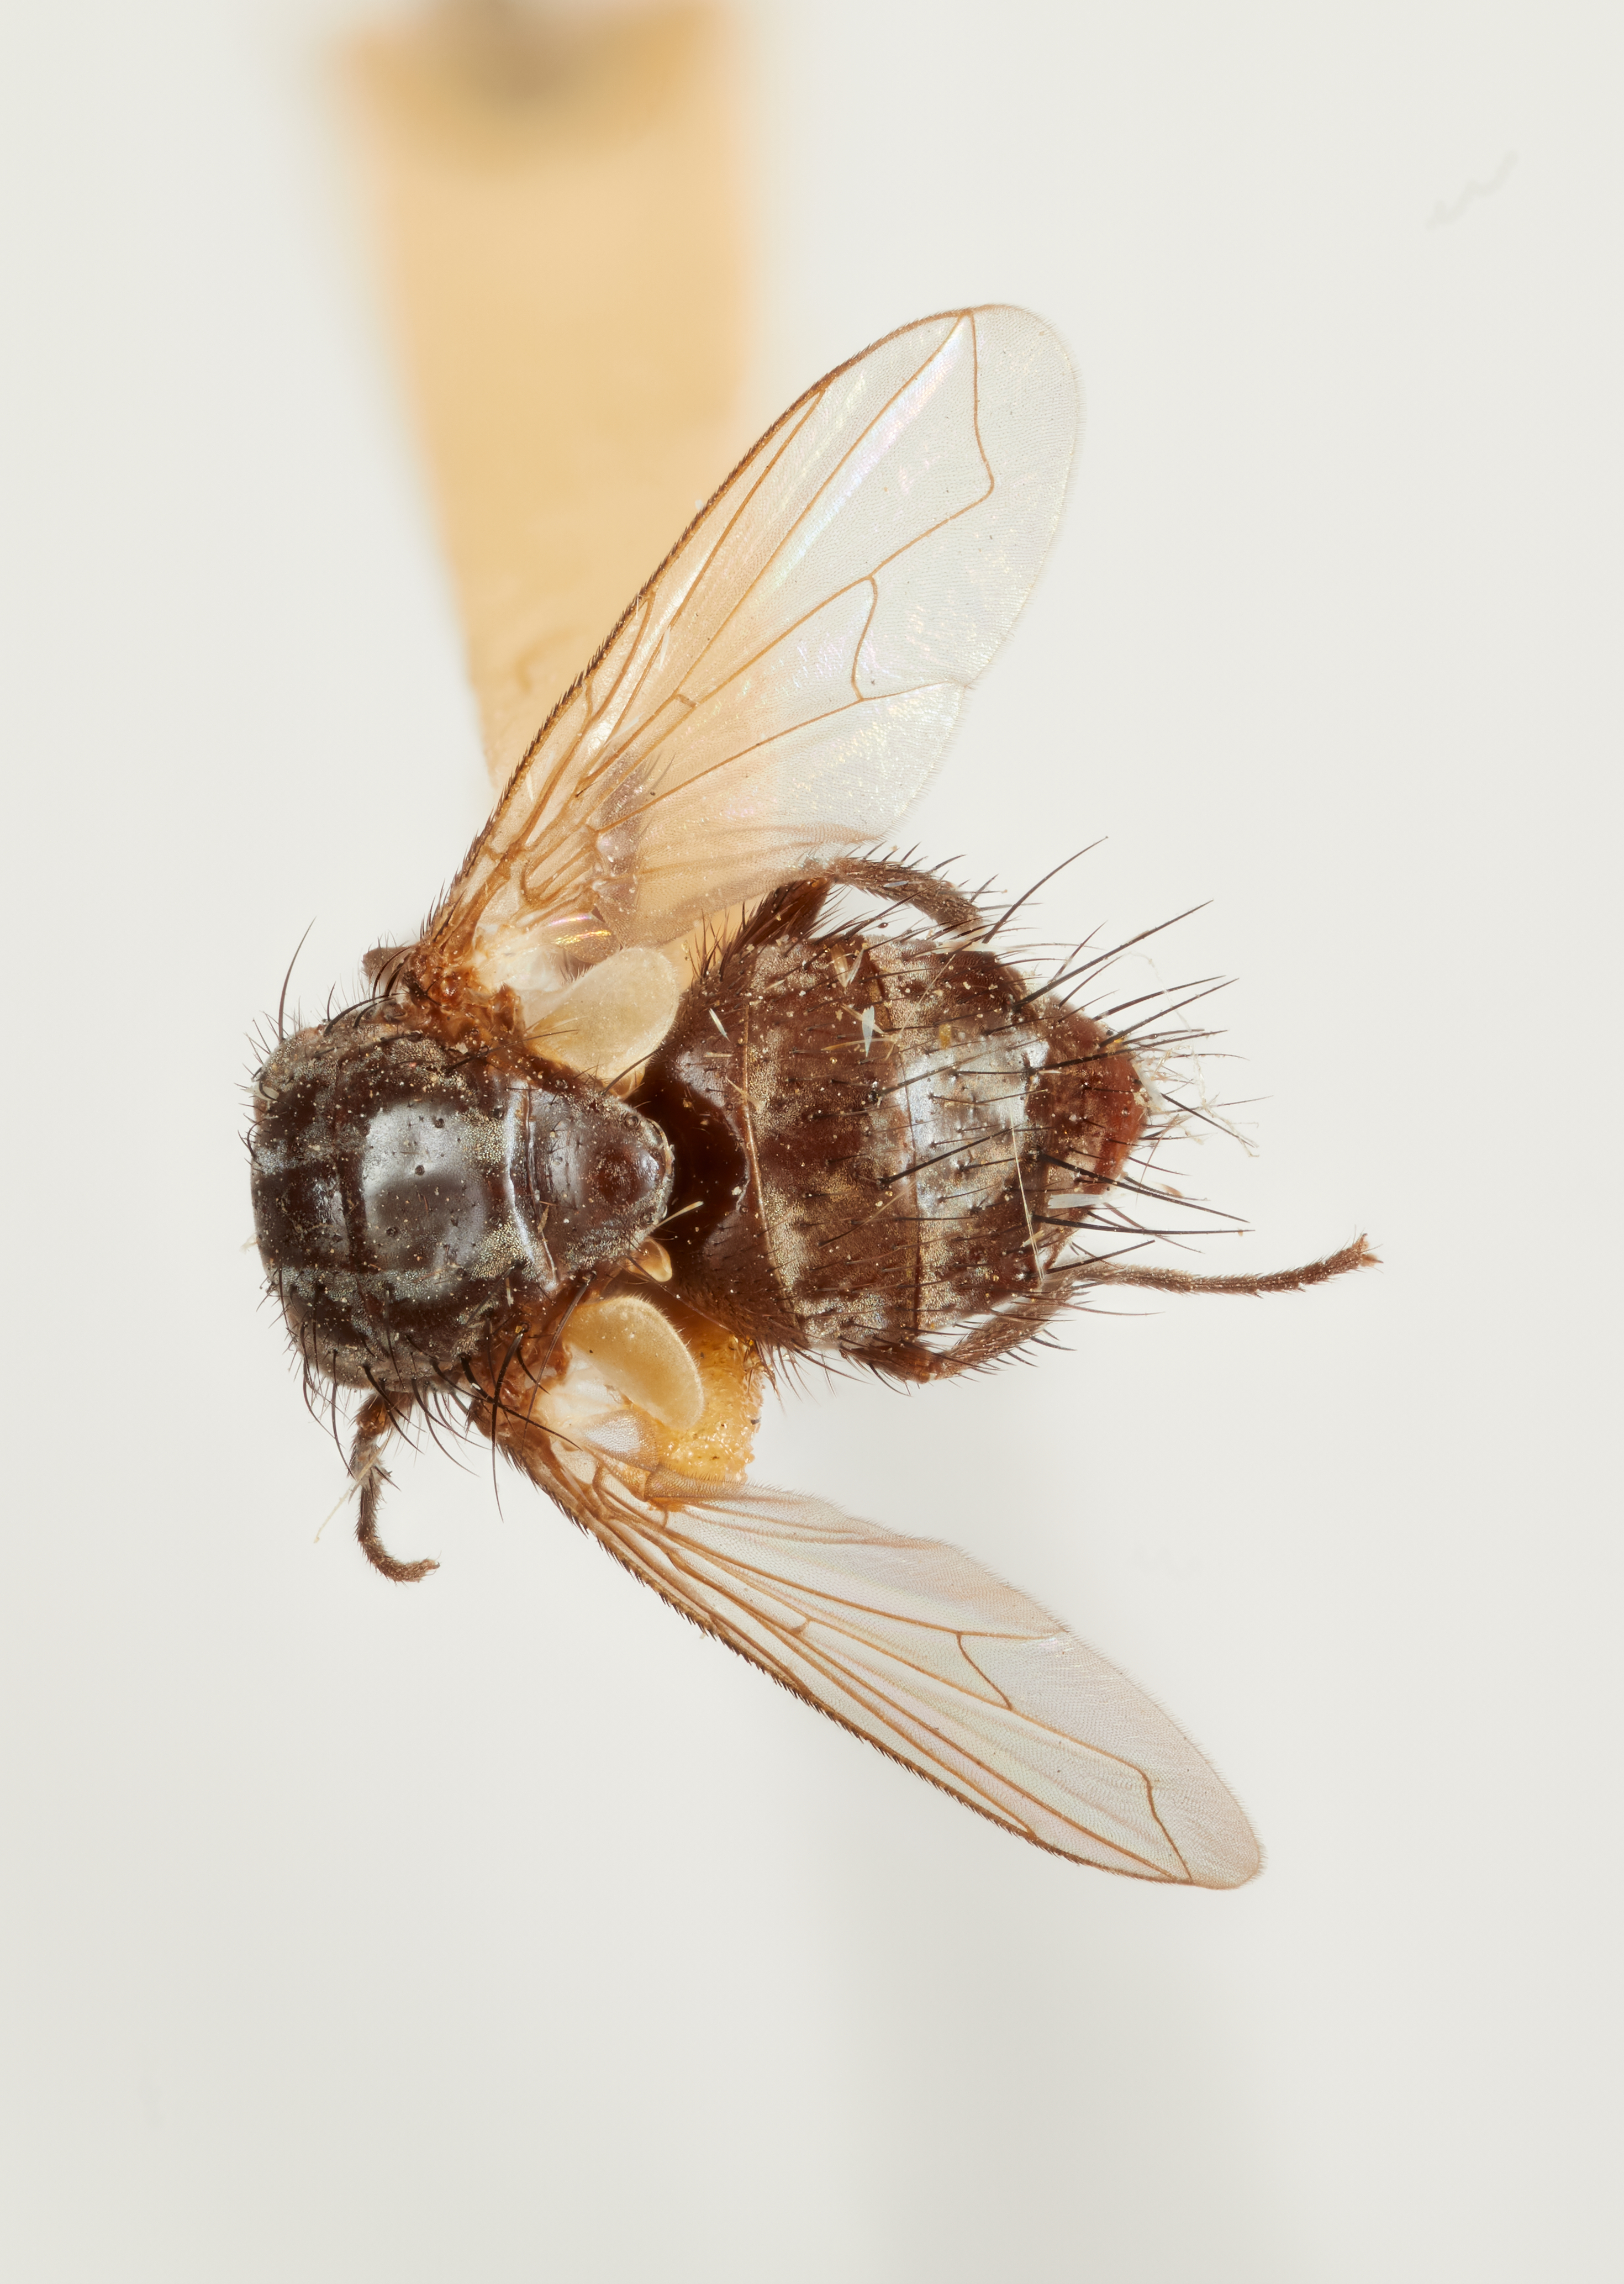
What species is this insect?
Exorista parva
